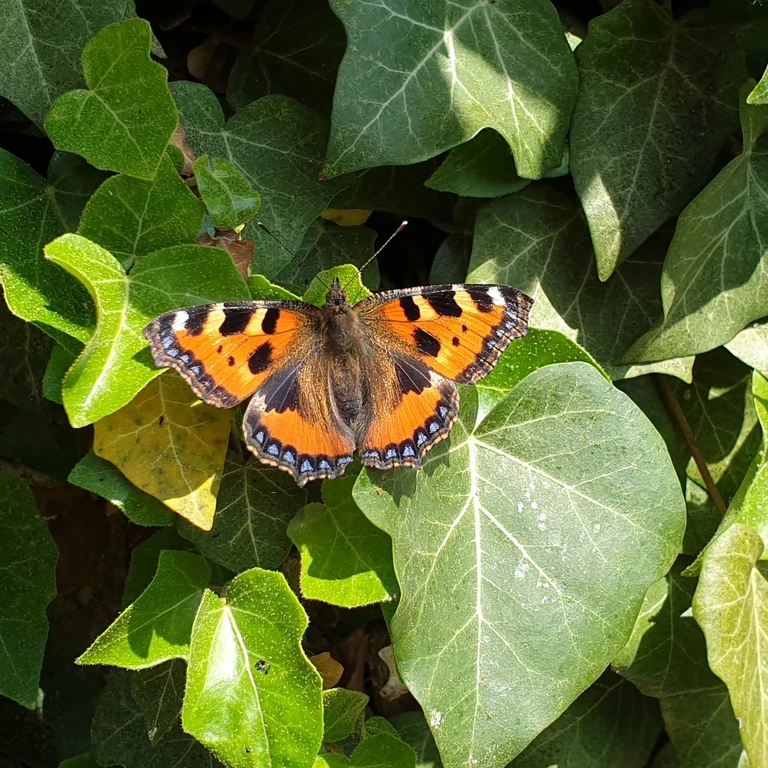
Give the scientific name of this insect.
Aglais urticae
